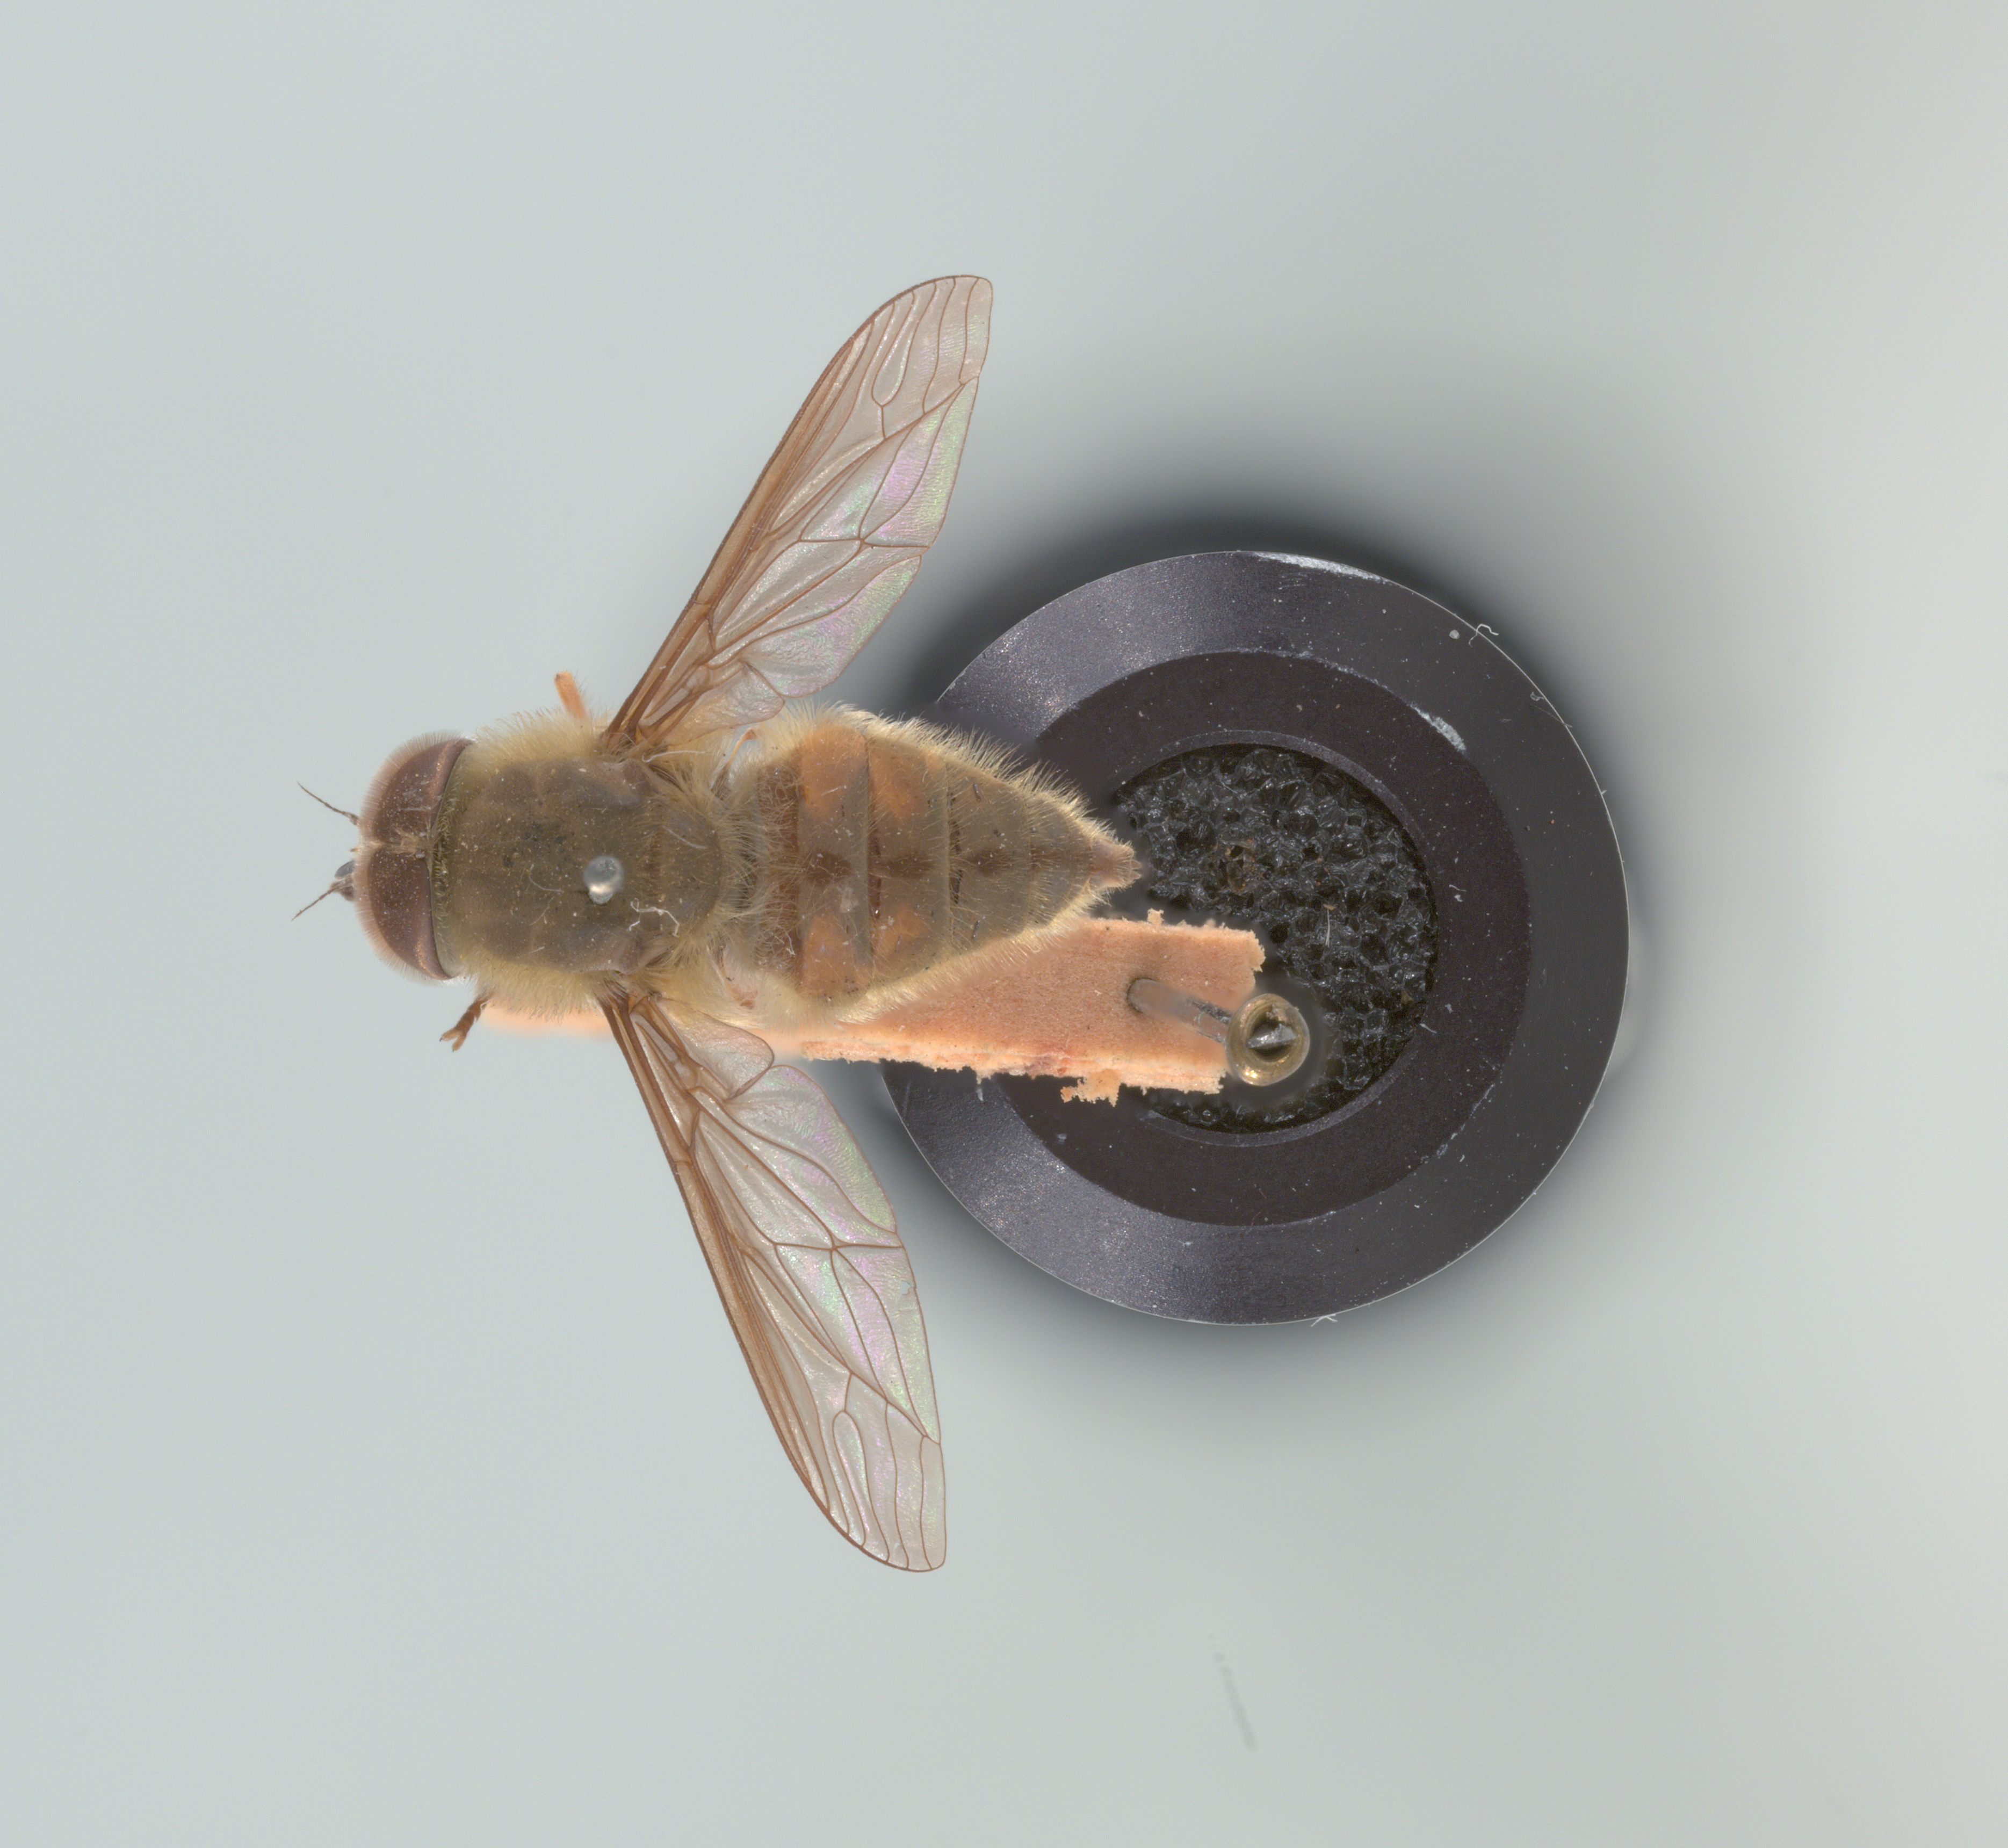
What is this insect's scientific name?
Trichophthalma punctata
